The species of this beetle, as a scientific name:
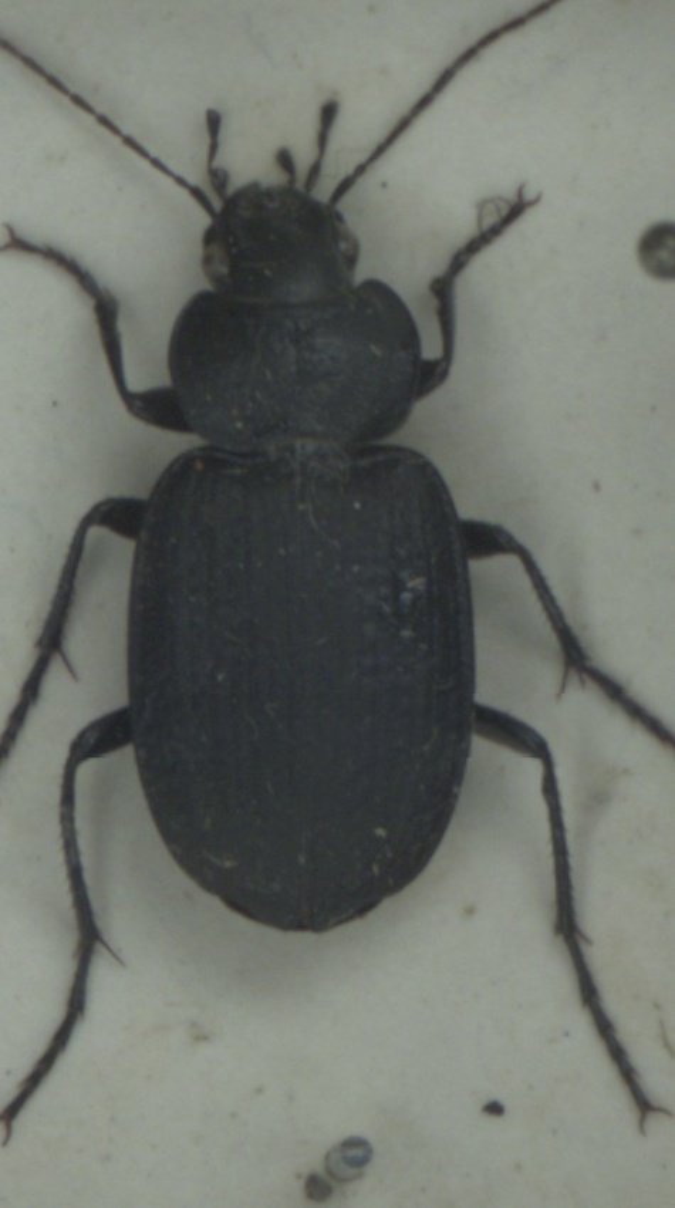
Licinus punctatulus
